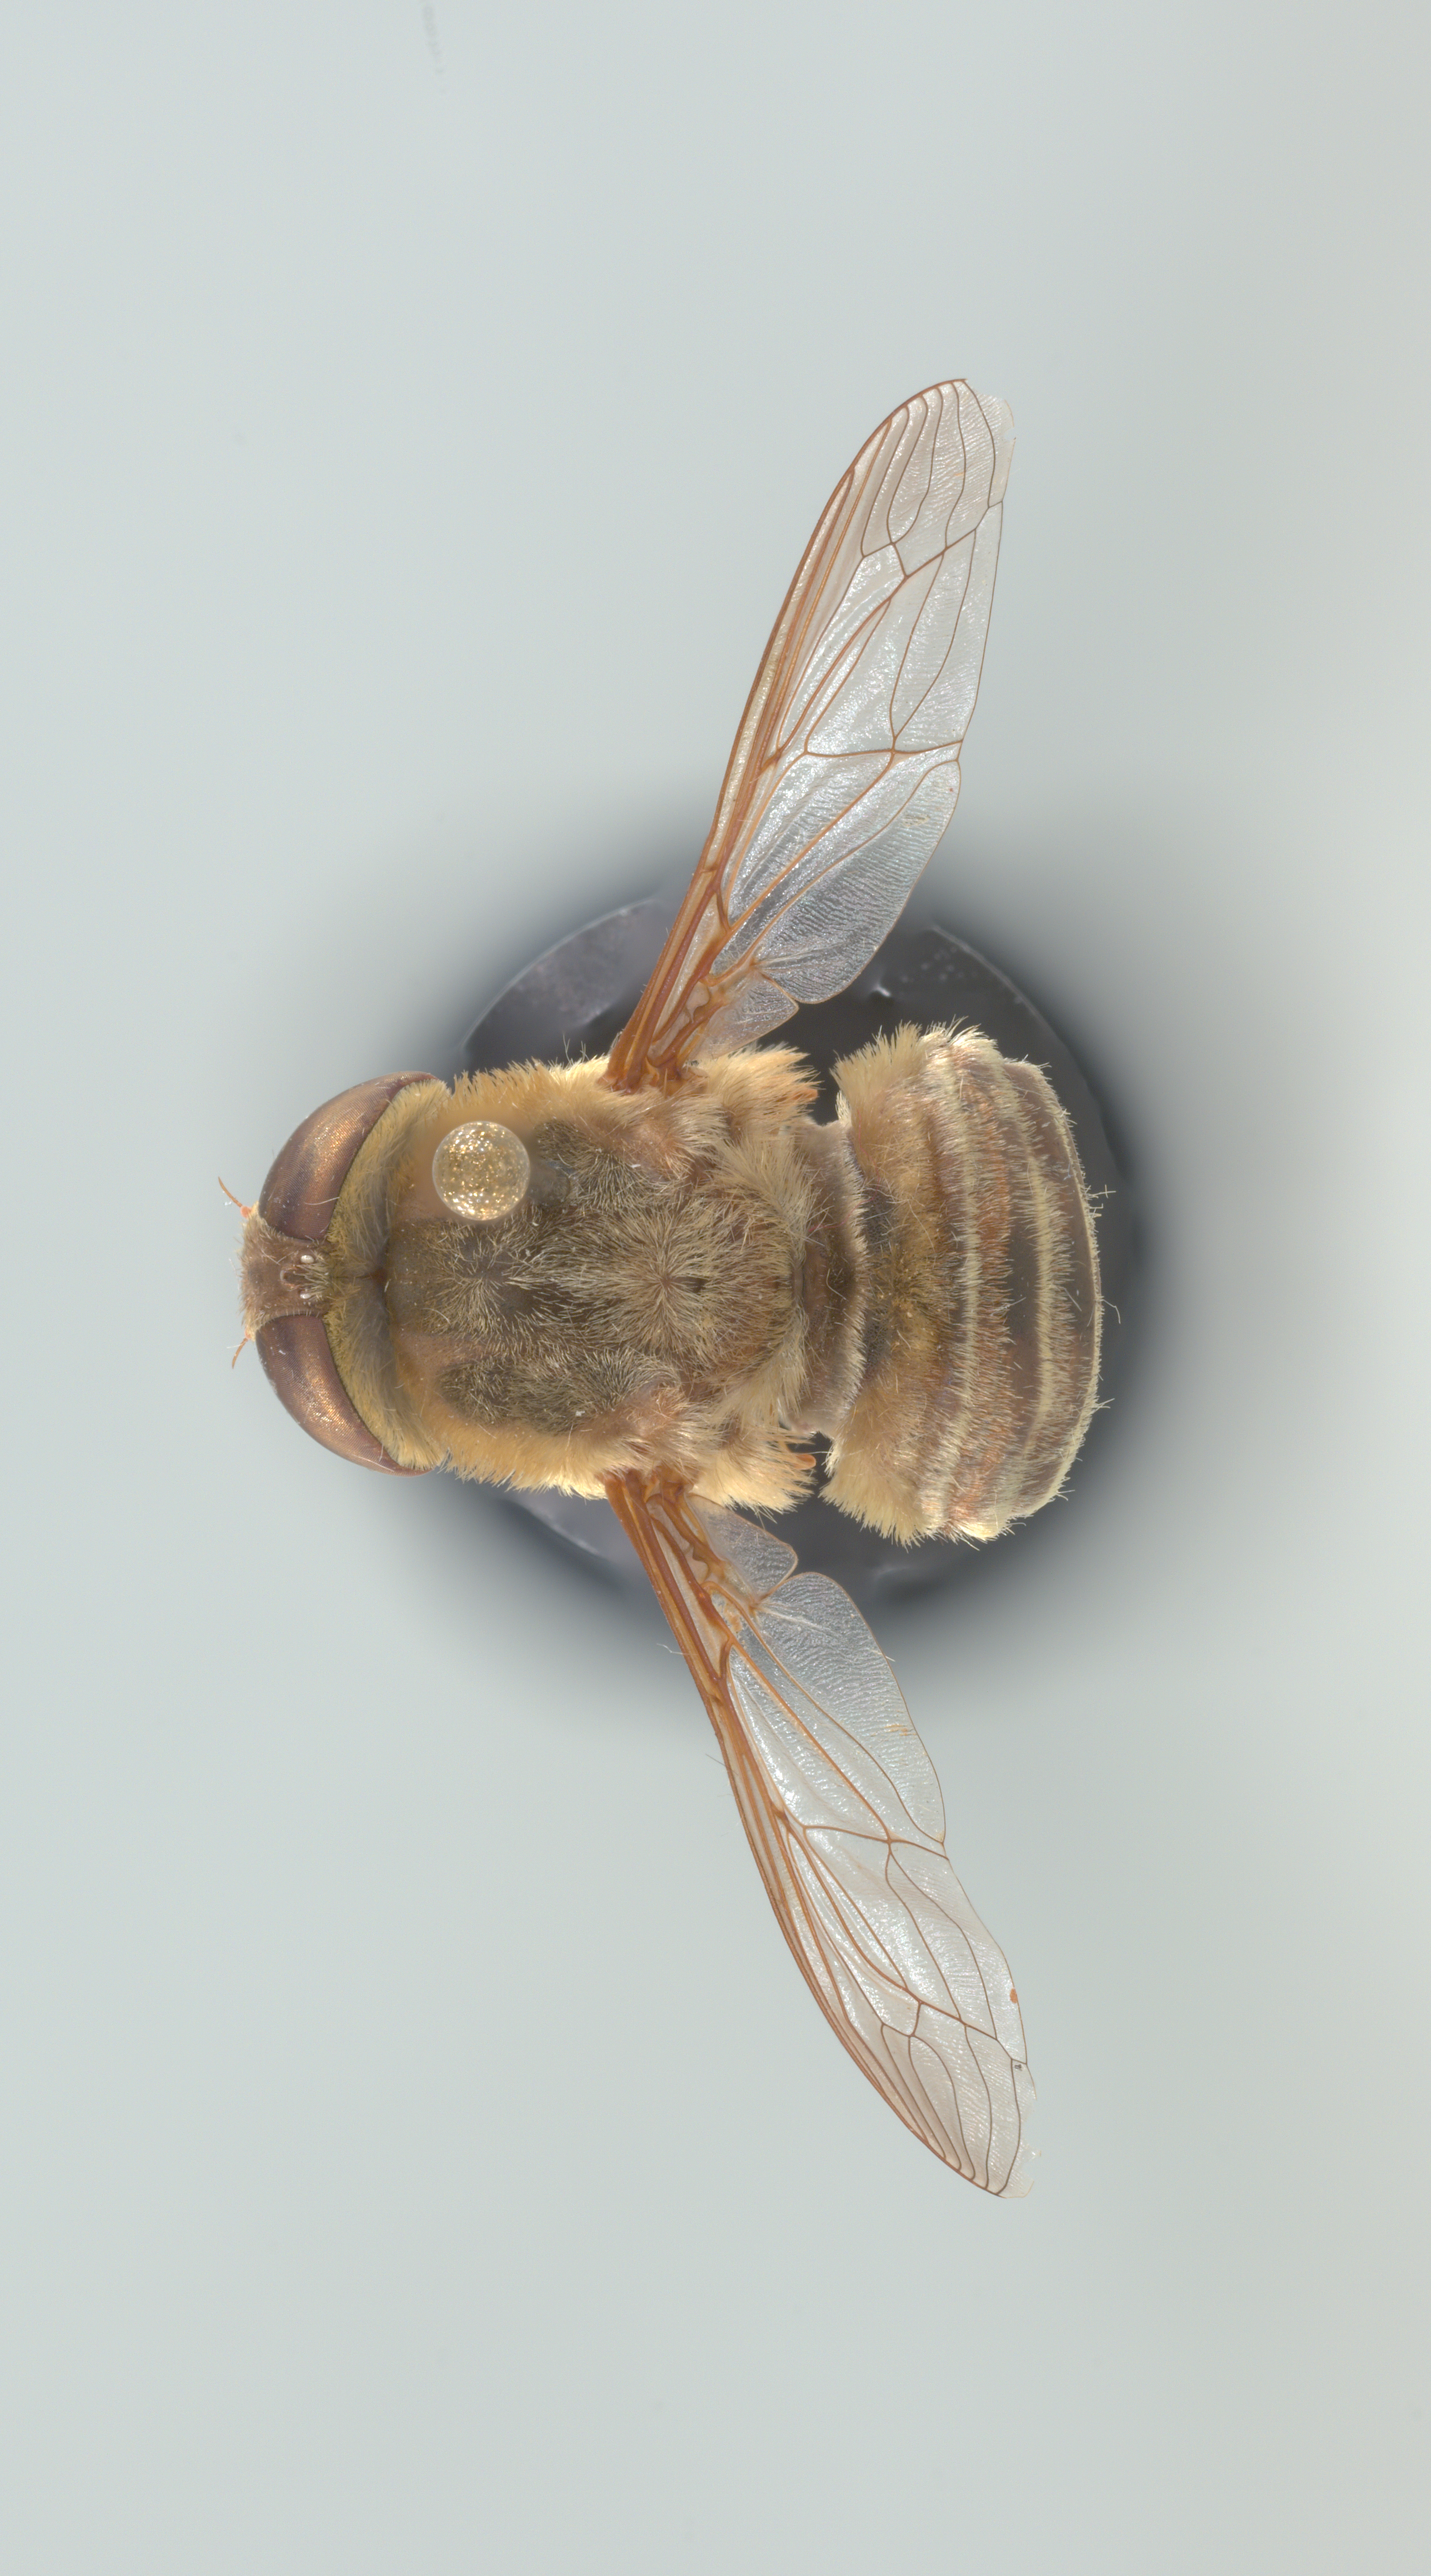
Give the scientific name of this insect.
Neorhynchocephalus volaticus
